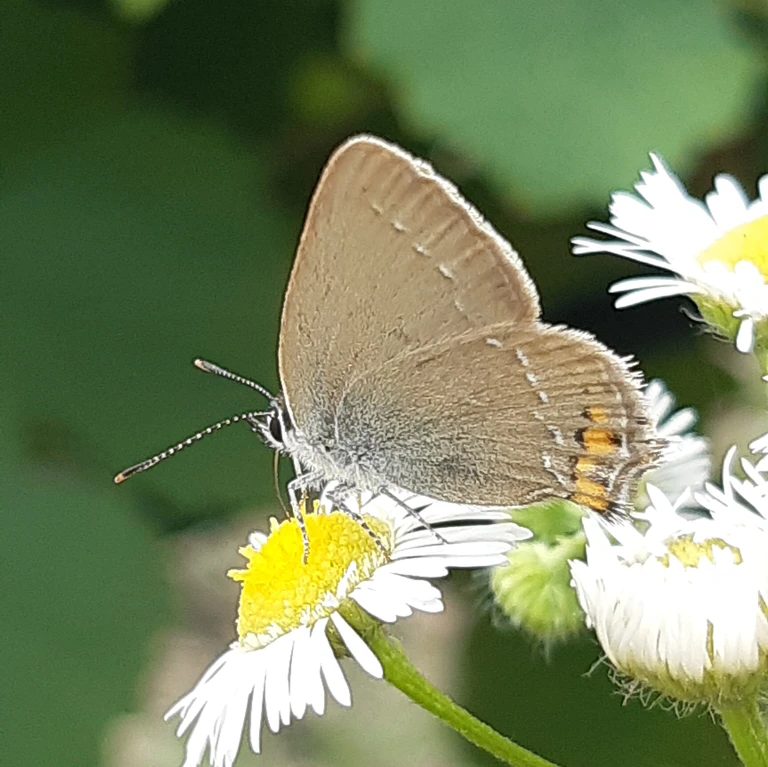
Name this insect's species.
Satyrium acaciae (also Strymon acaciae)
